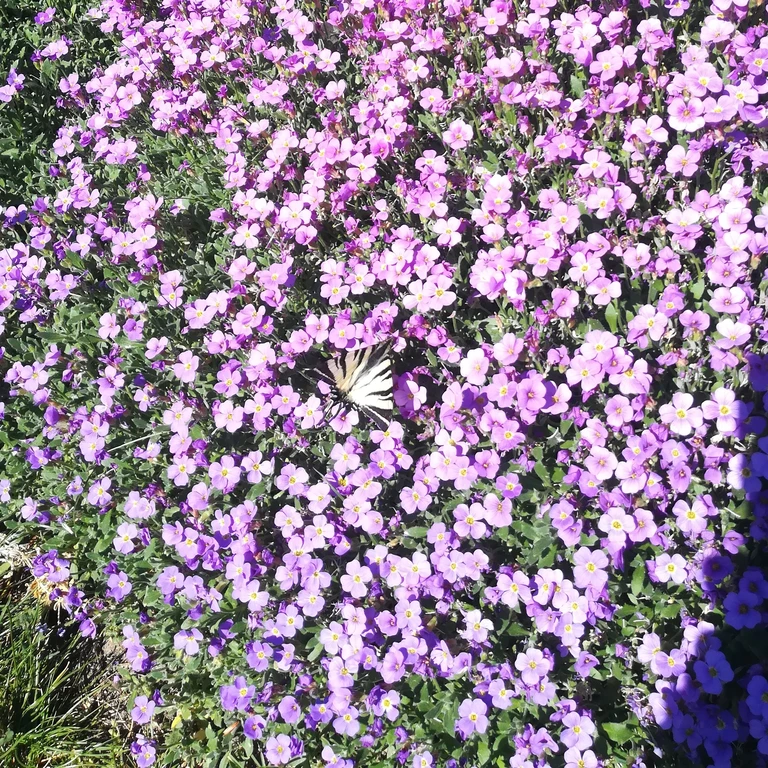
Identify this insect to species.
Iphiclides podalirius
